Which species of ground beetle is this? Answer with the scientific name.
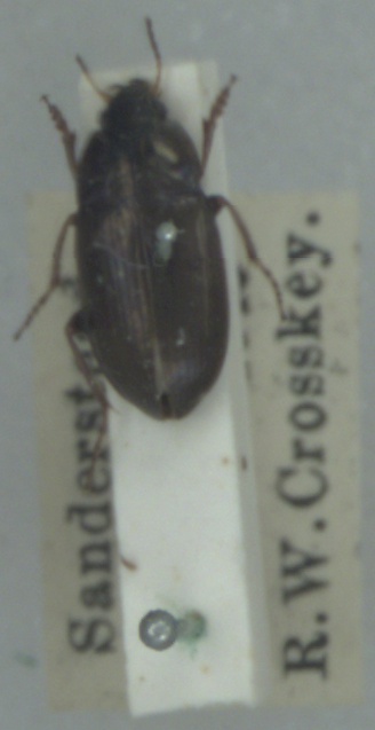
Amara similata
